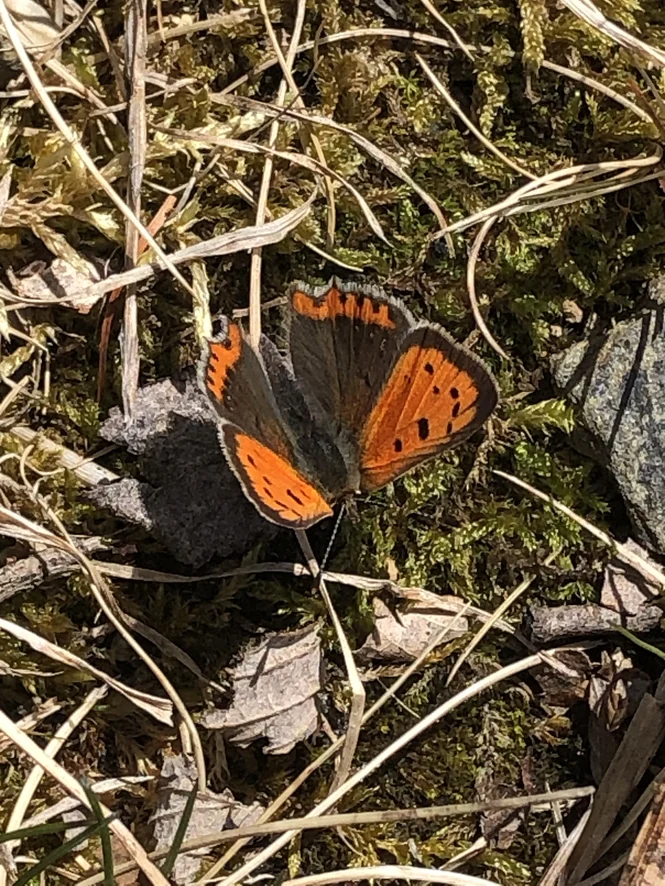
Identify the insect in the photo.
Lycaena phlaeas
